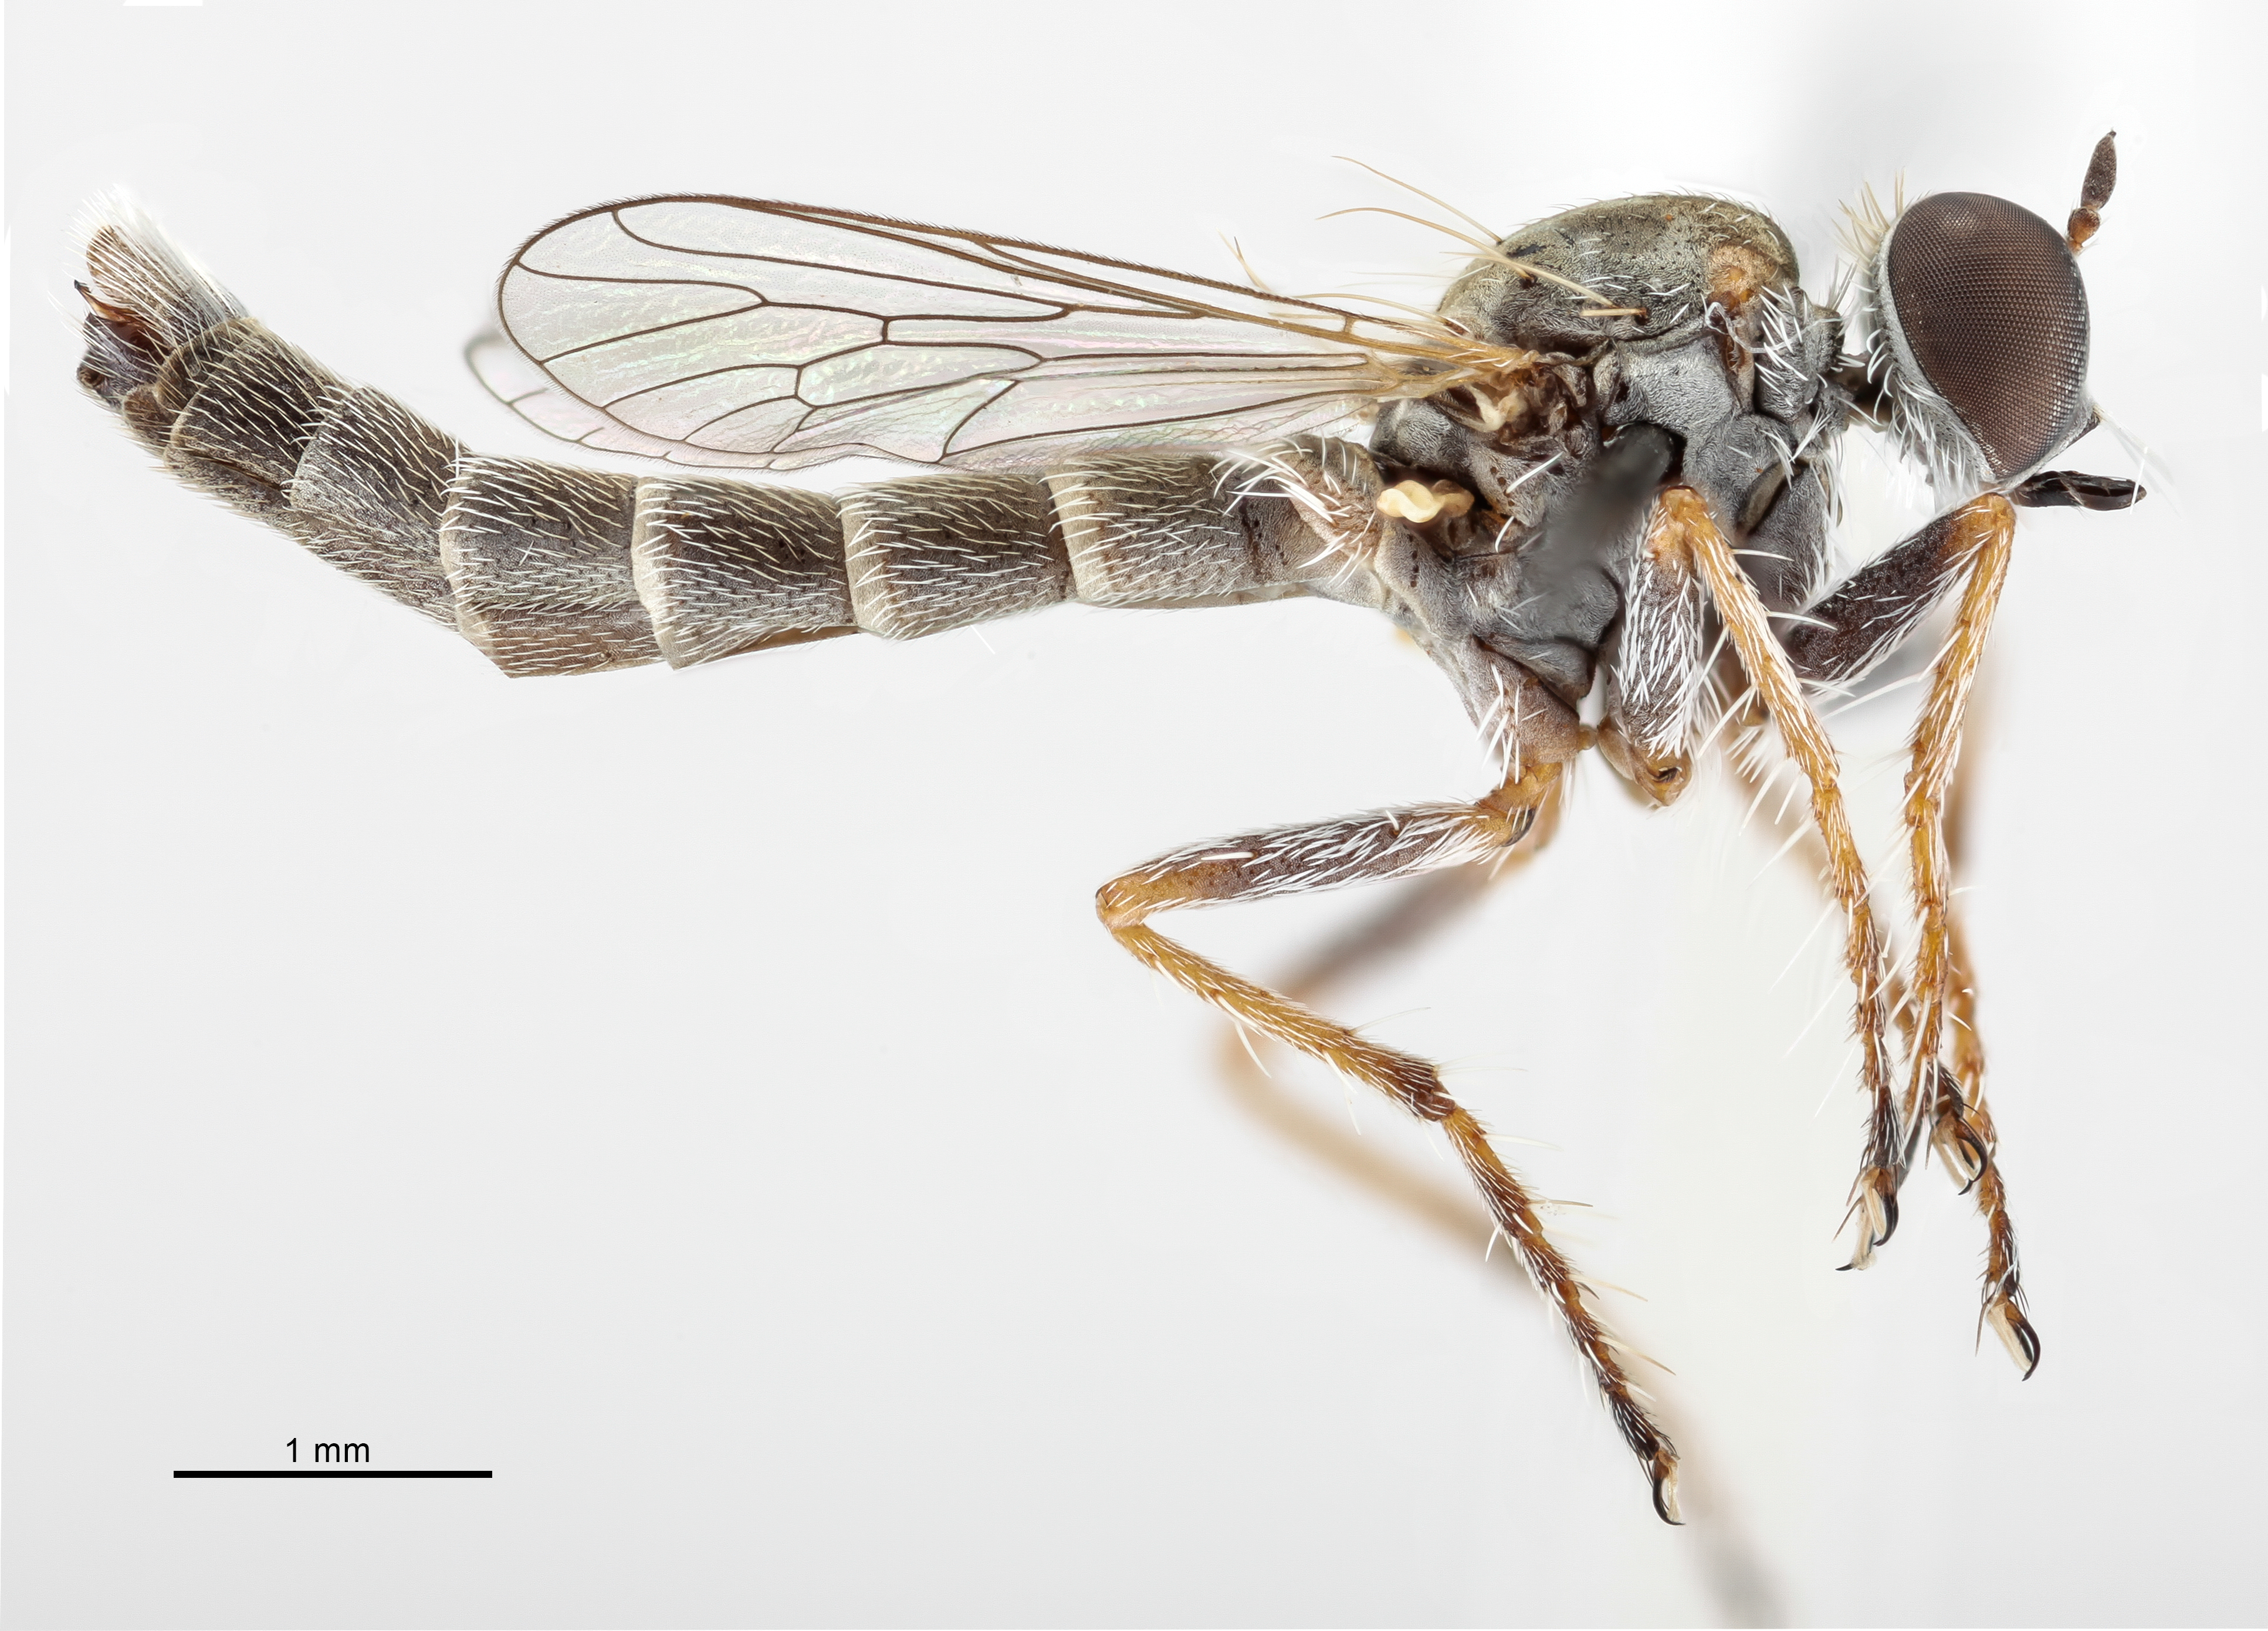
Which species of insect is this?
Trichoura pardeos
